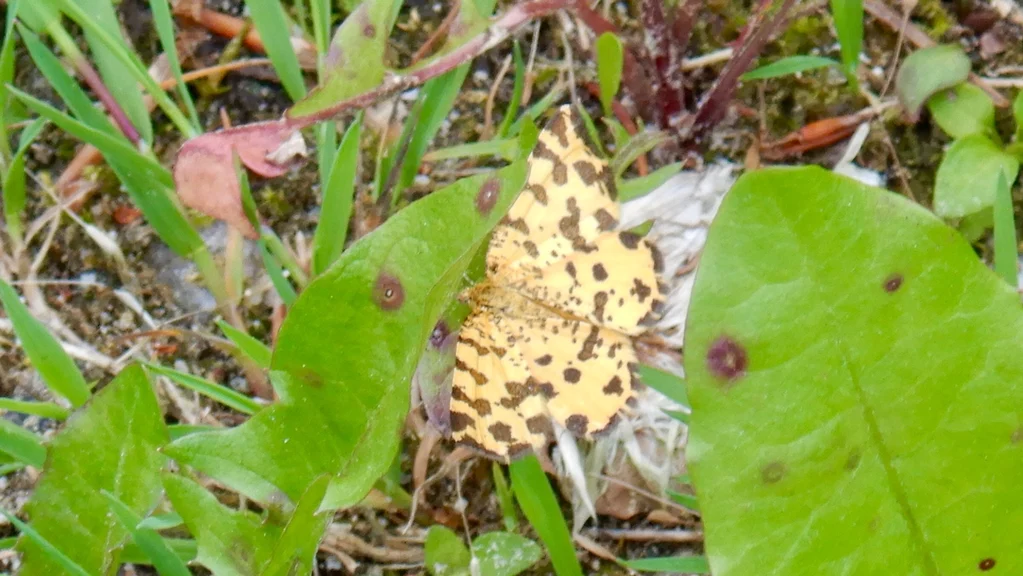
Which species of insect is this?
Pseudopanthera macularia
